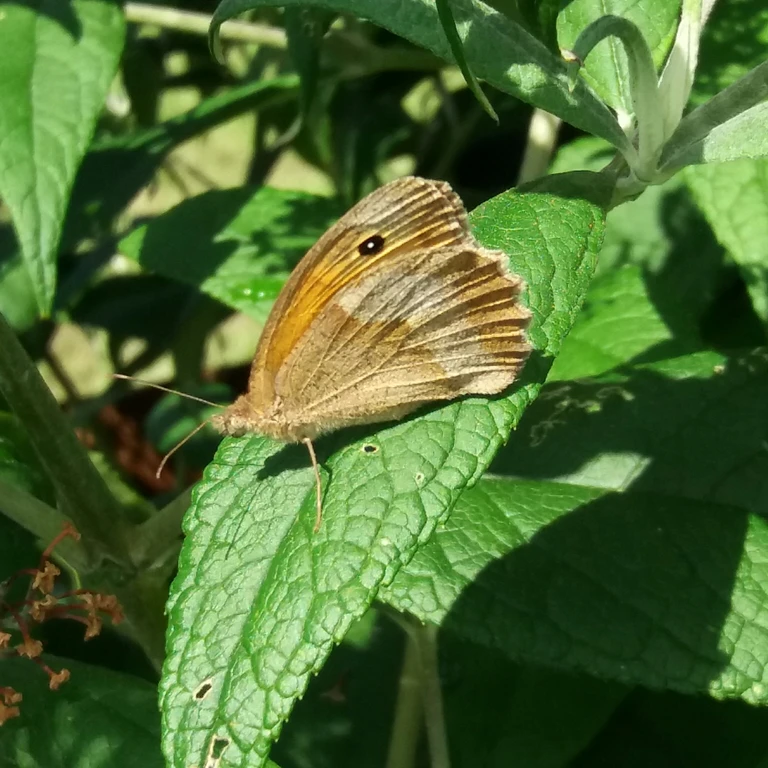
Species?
Maniola jurtina
